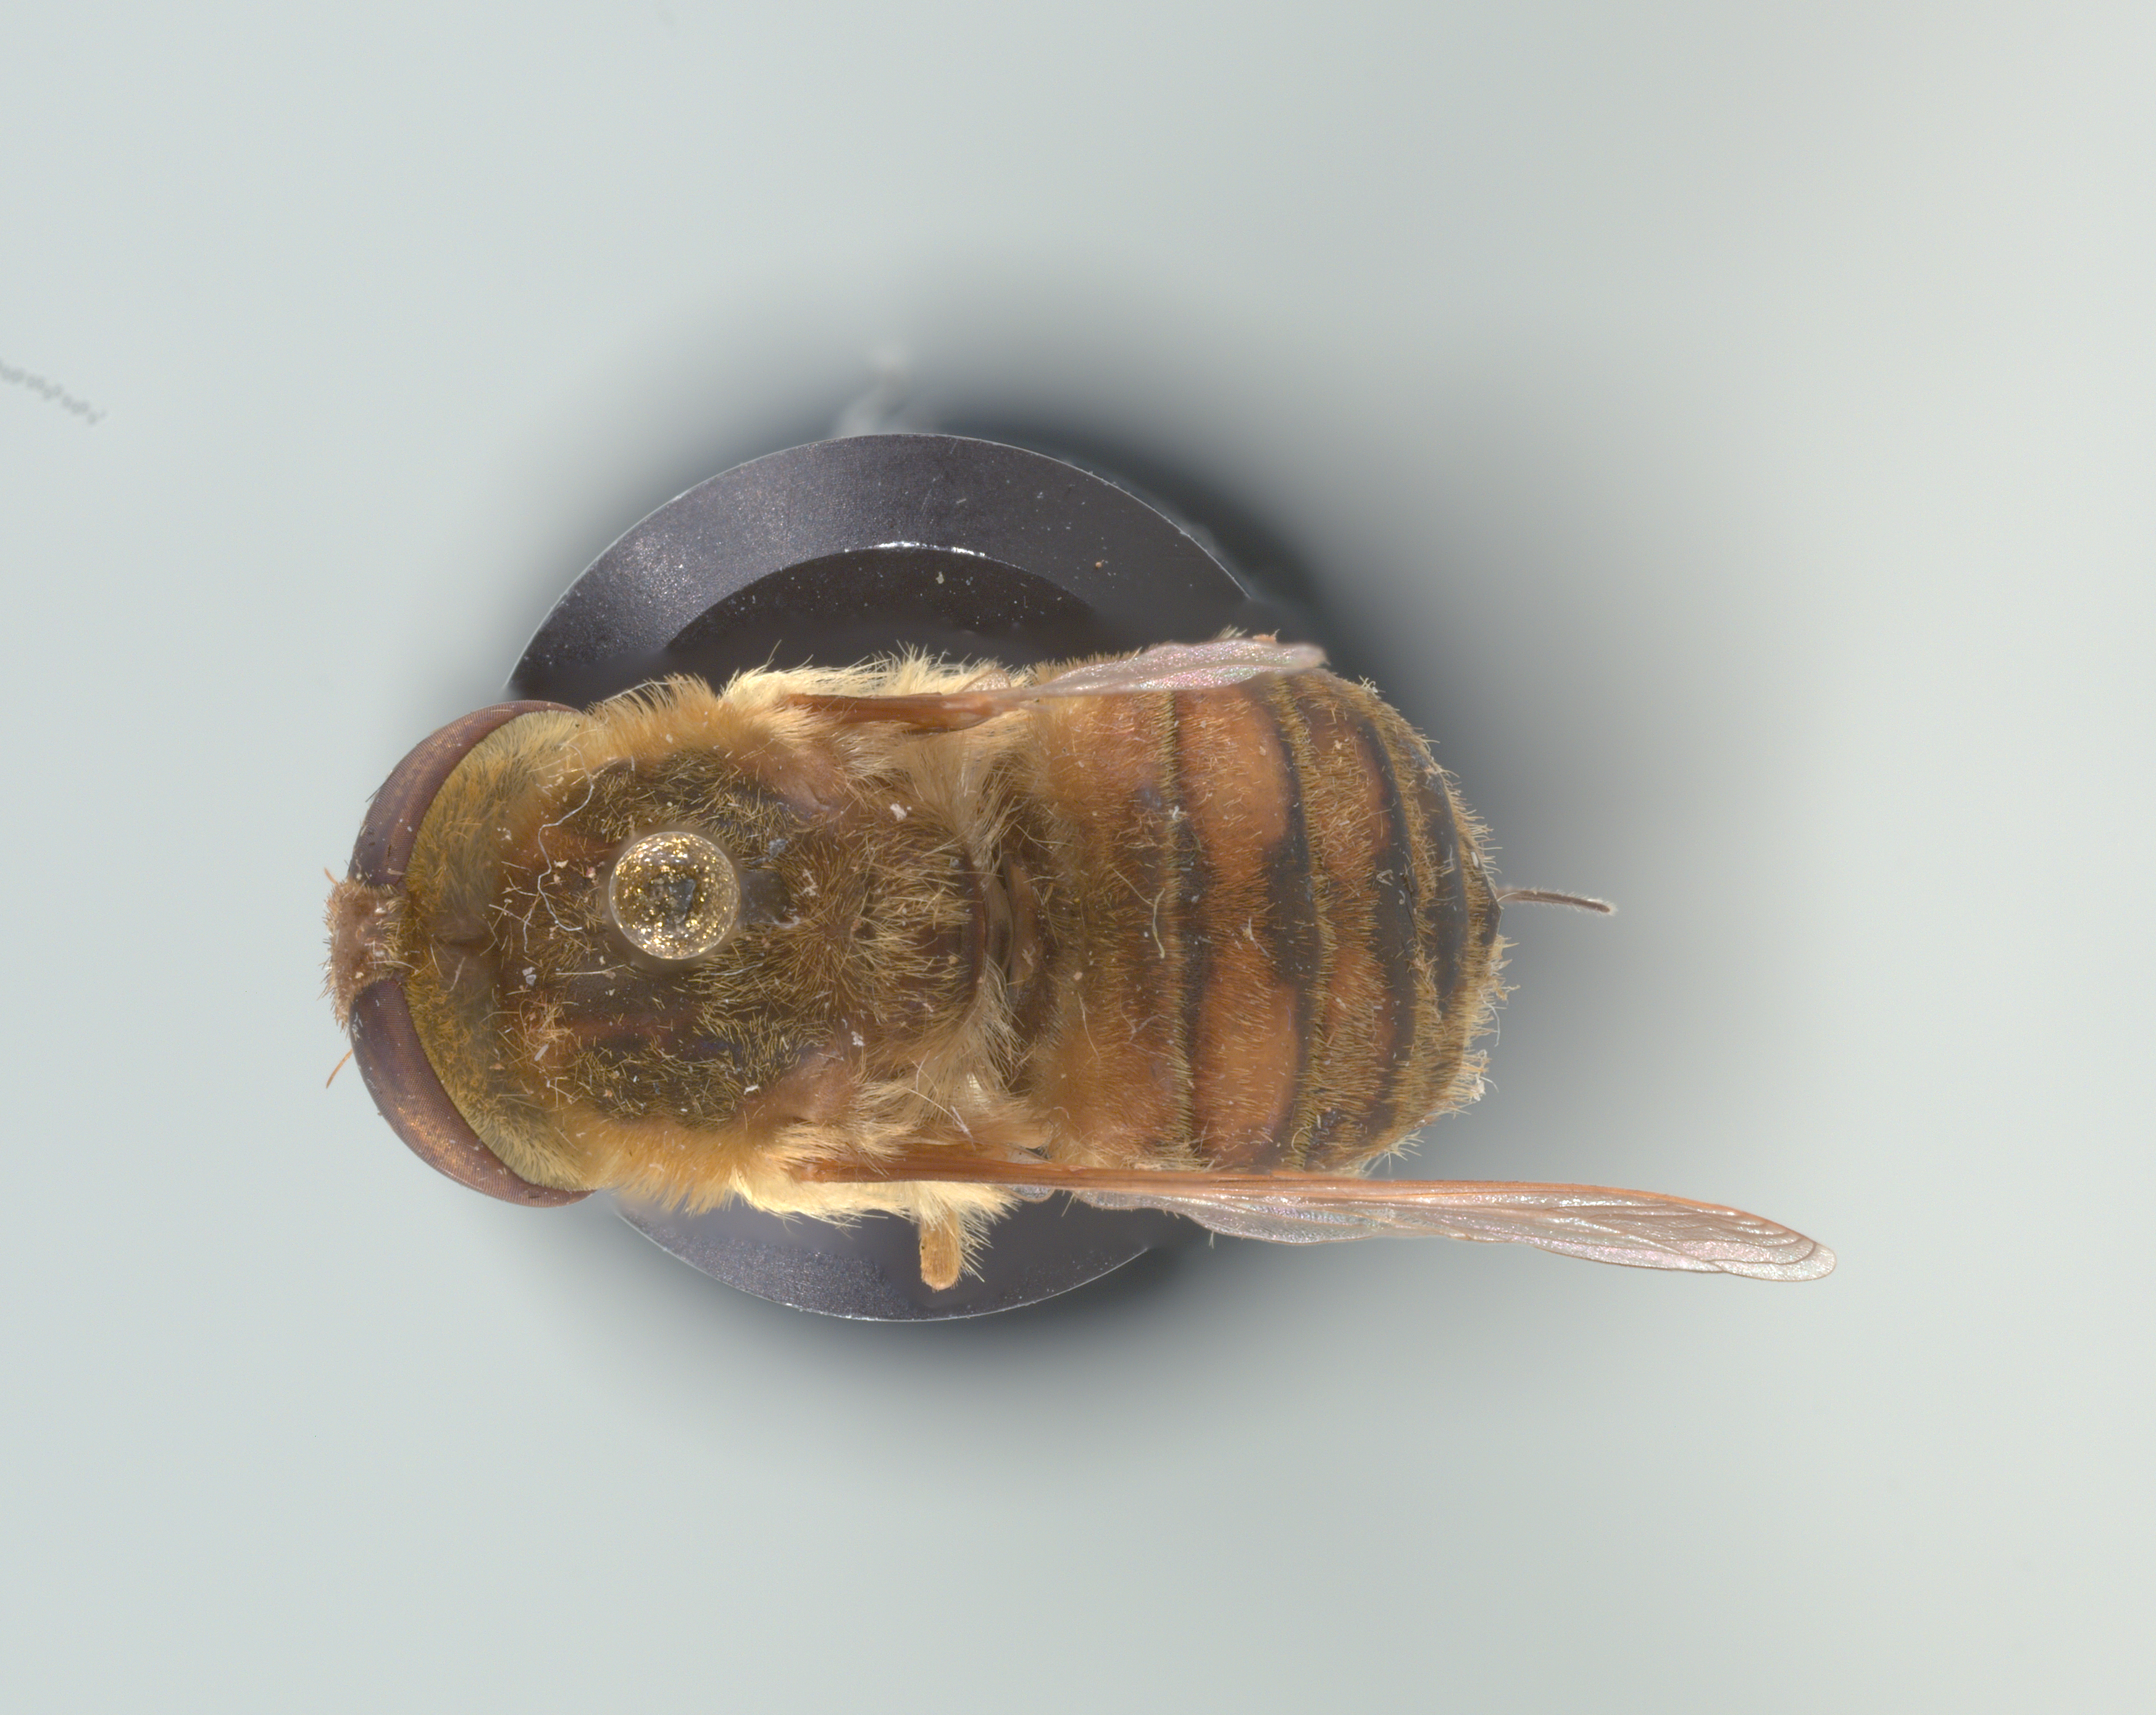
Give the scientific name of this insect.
Neorhynchocephalus volaticus
